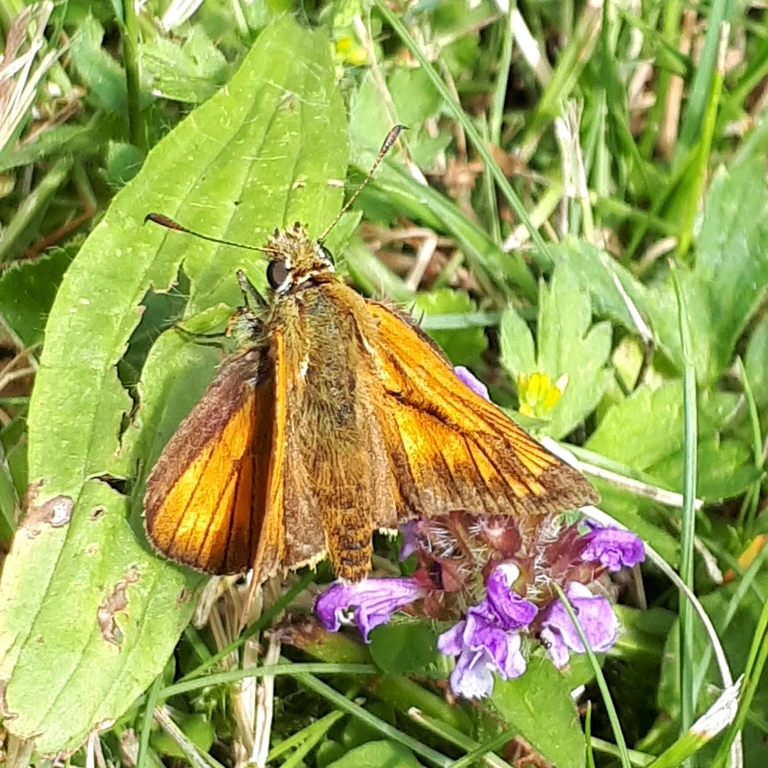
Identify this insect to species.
Ochlodes sylvanus (also Ochlodes venata)
